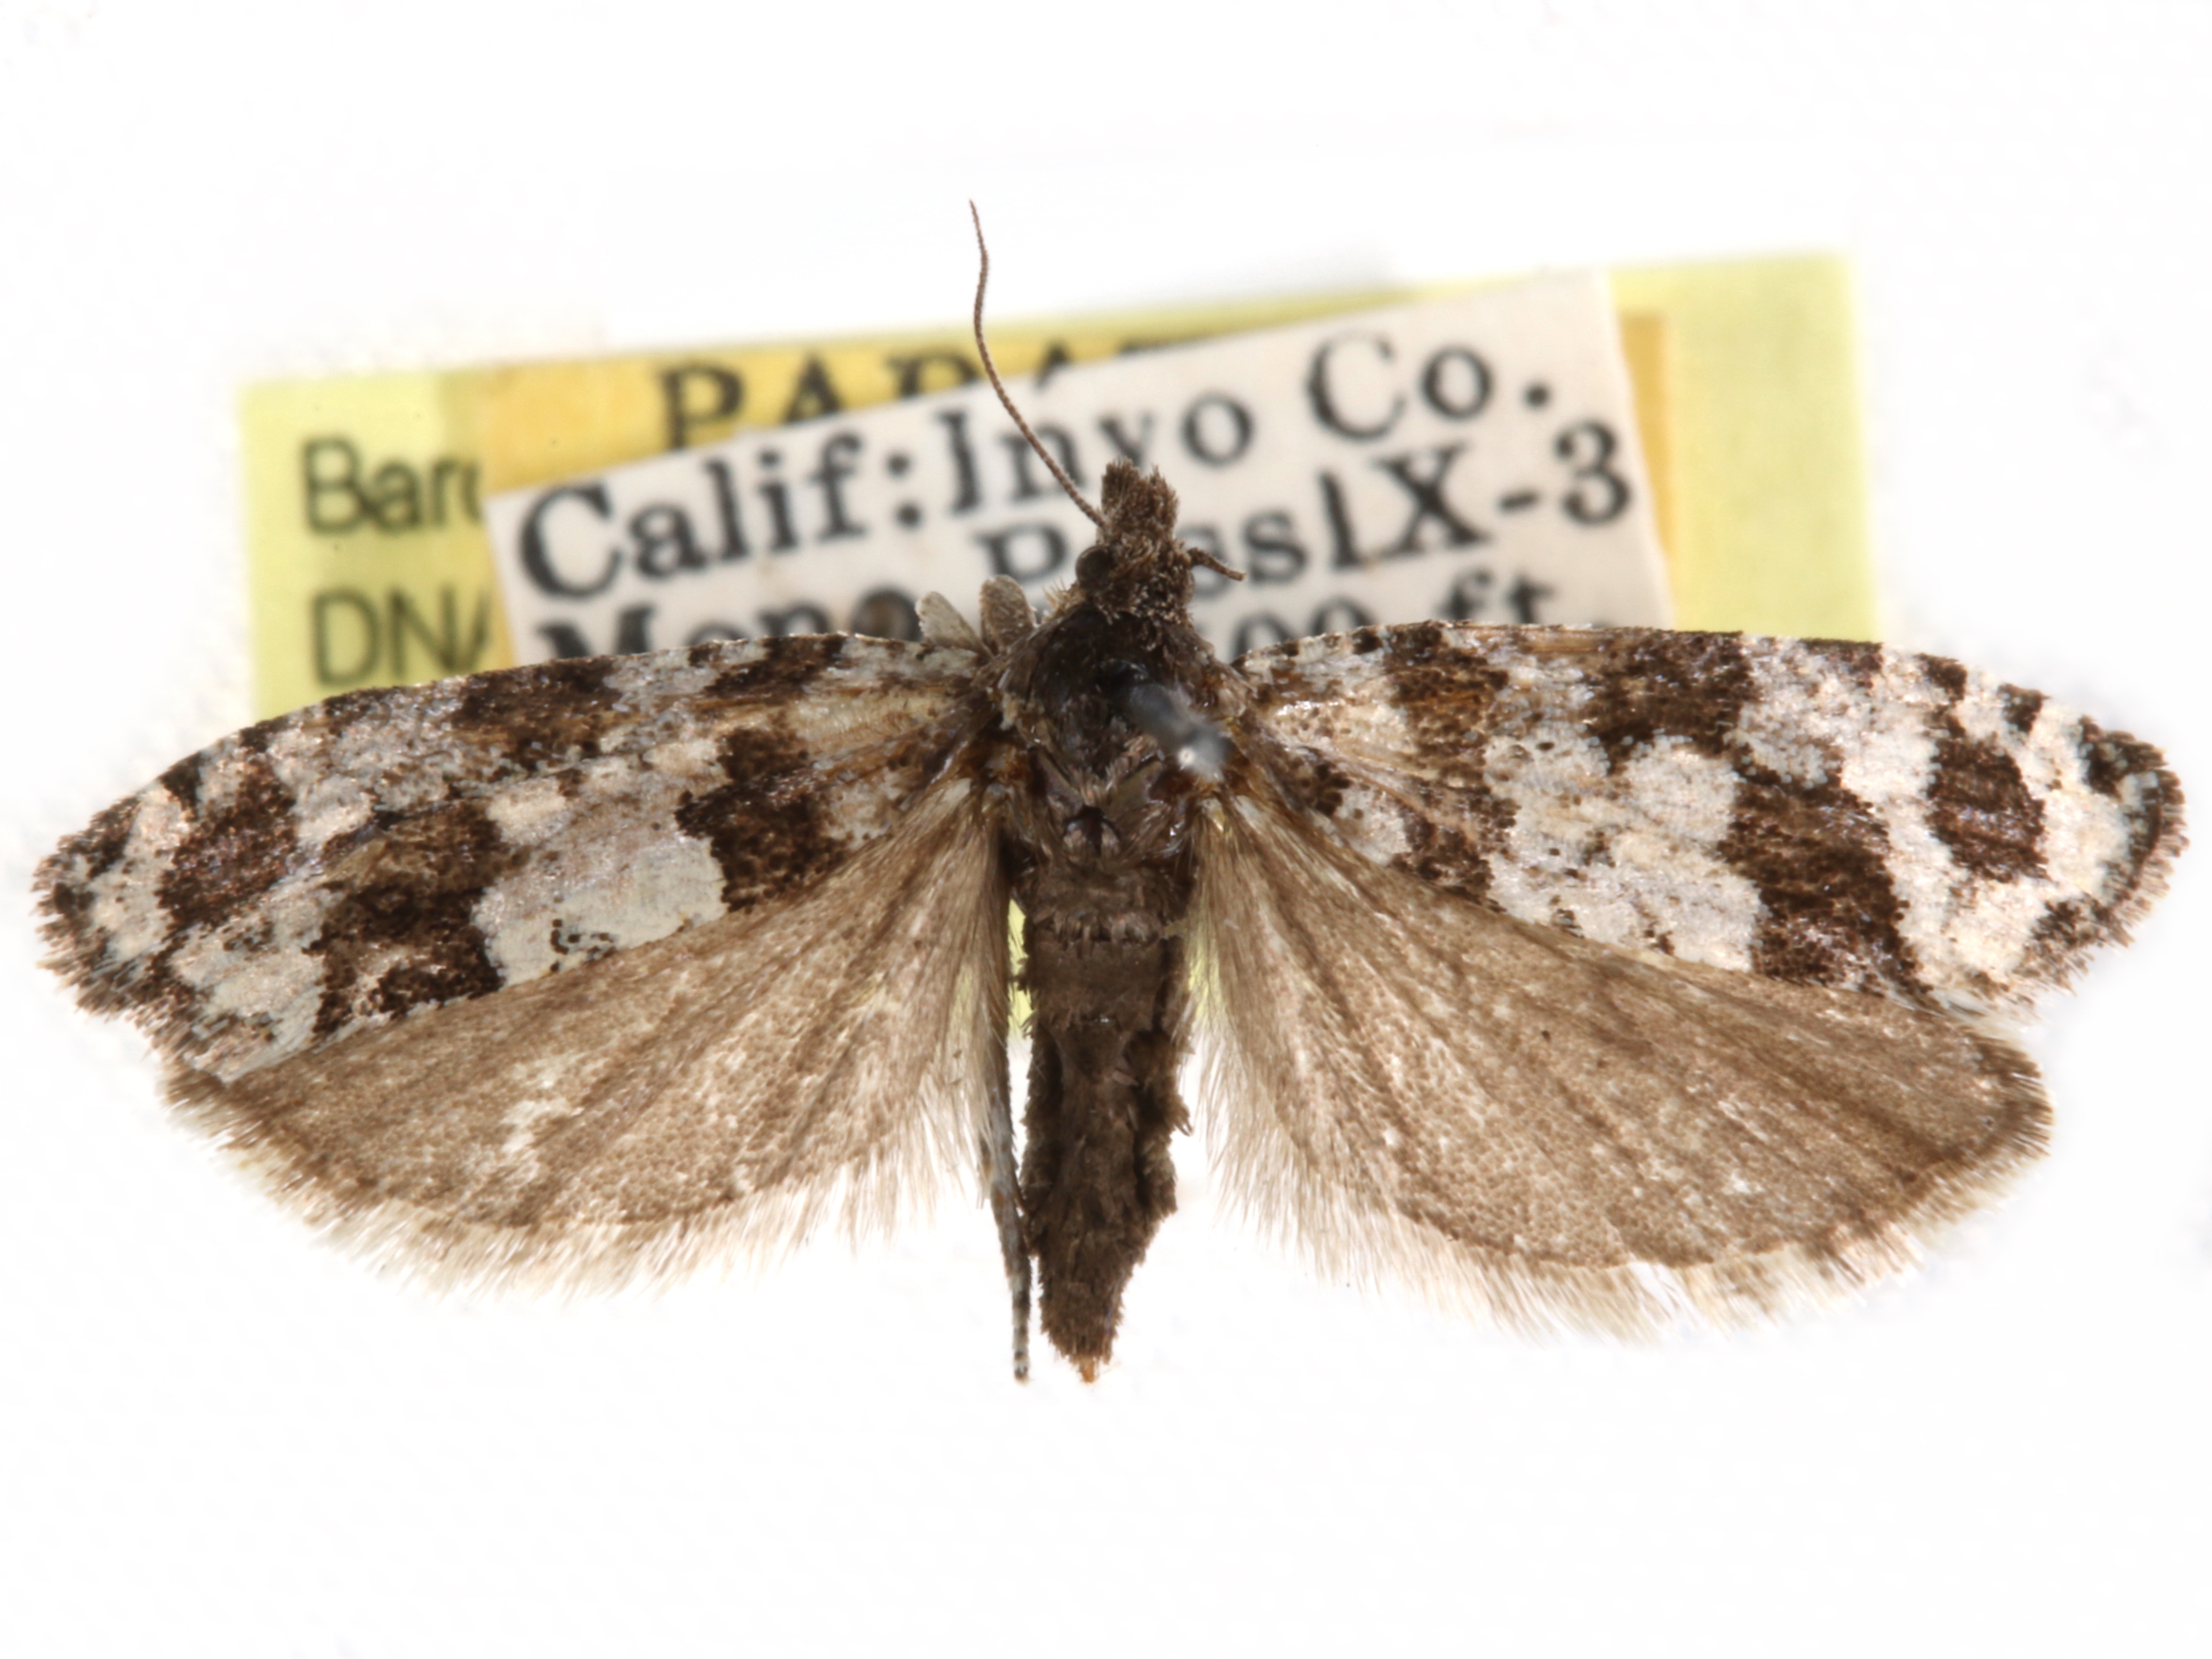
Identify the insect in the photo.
Epiblema macneilli
